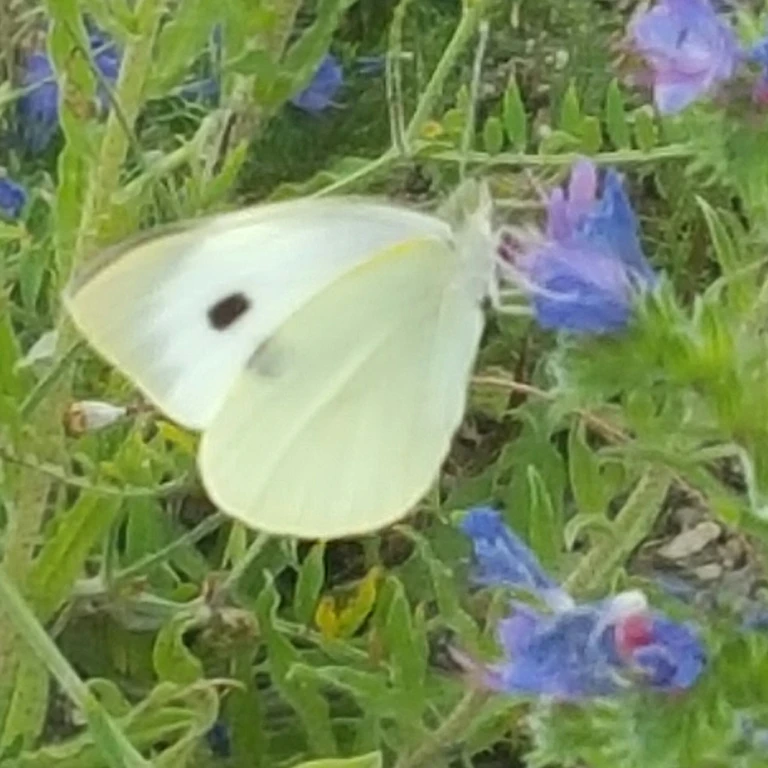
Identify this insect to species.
Pieris brassicae
